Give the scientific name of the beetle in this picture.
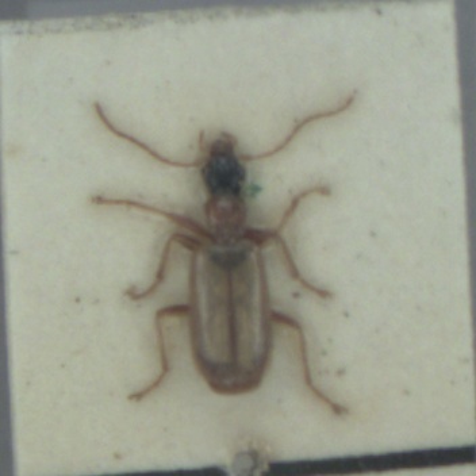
Demetrias atricapillus
